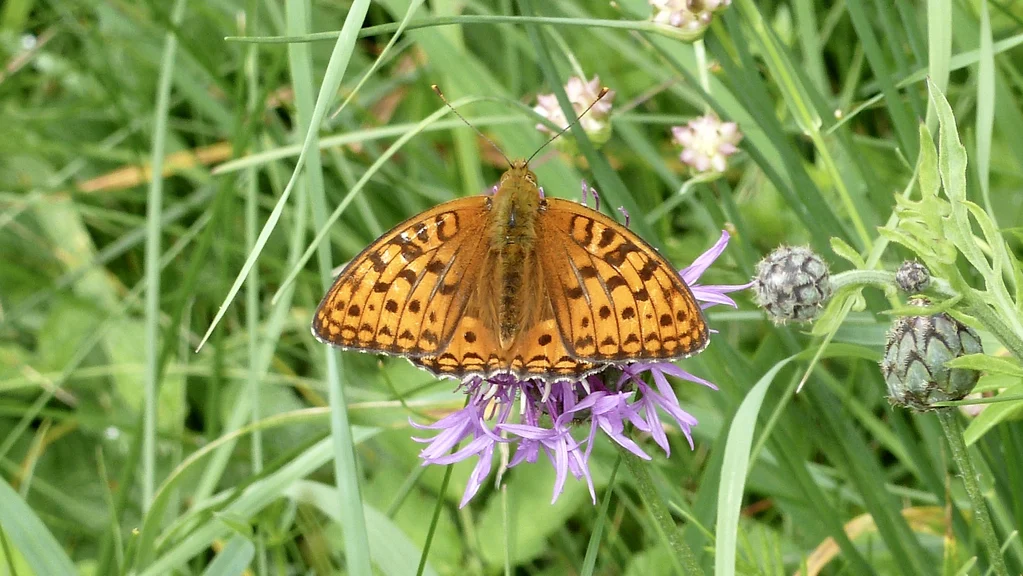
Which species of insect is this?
Fabriciana adippe
